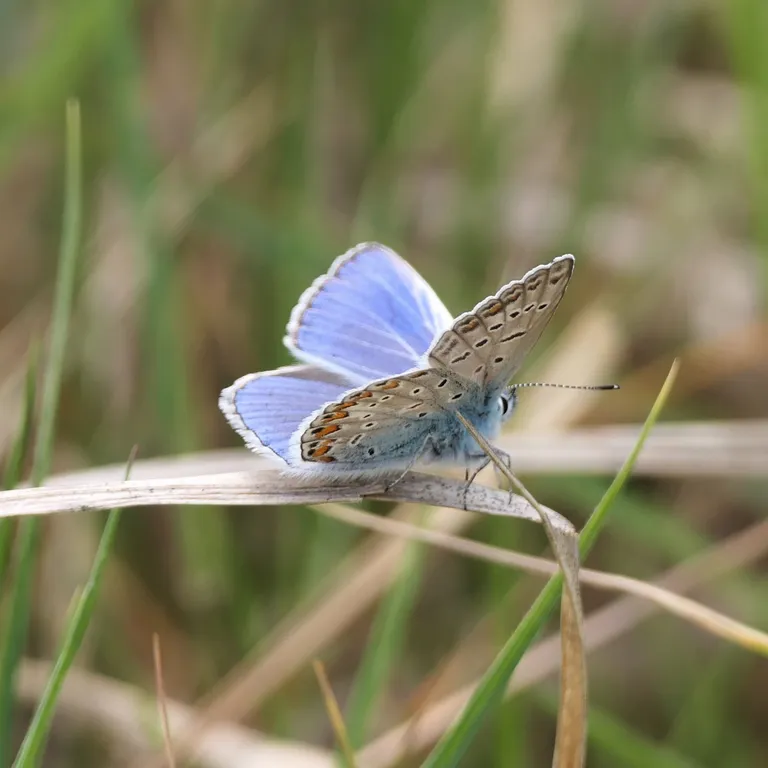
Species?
Polyommatus icarus
